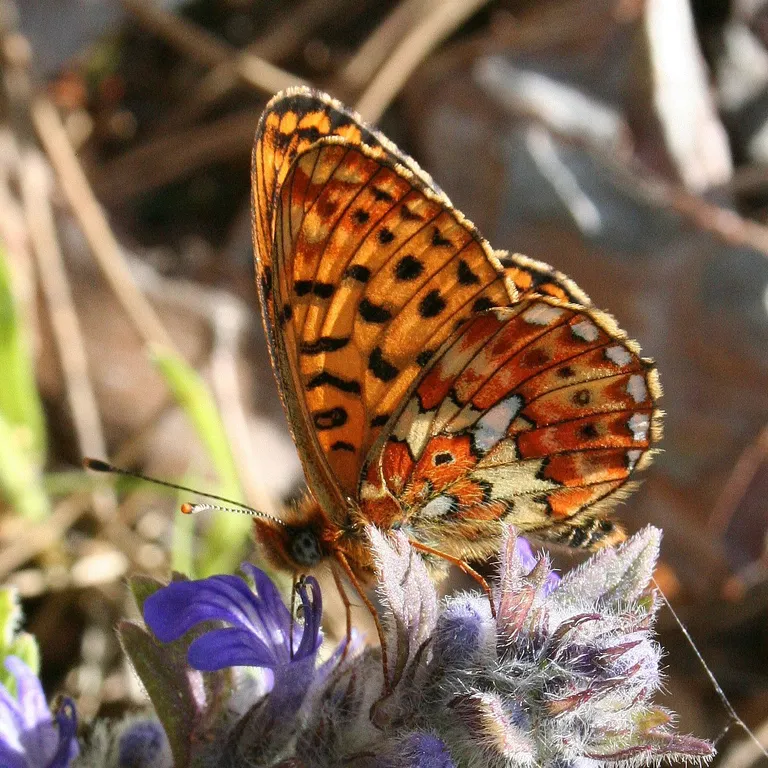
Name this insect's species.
Boloria euphrosyne (also Clossiana euphrosyne)
